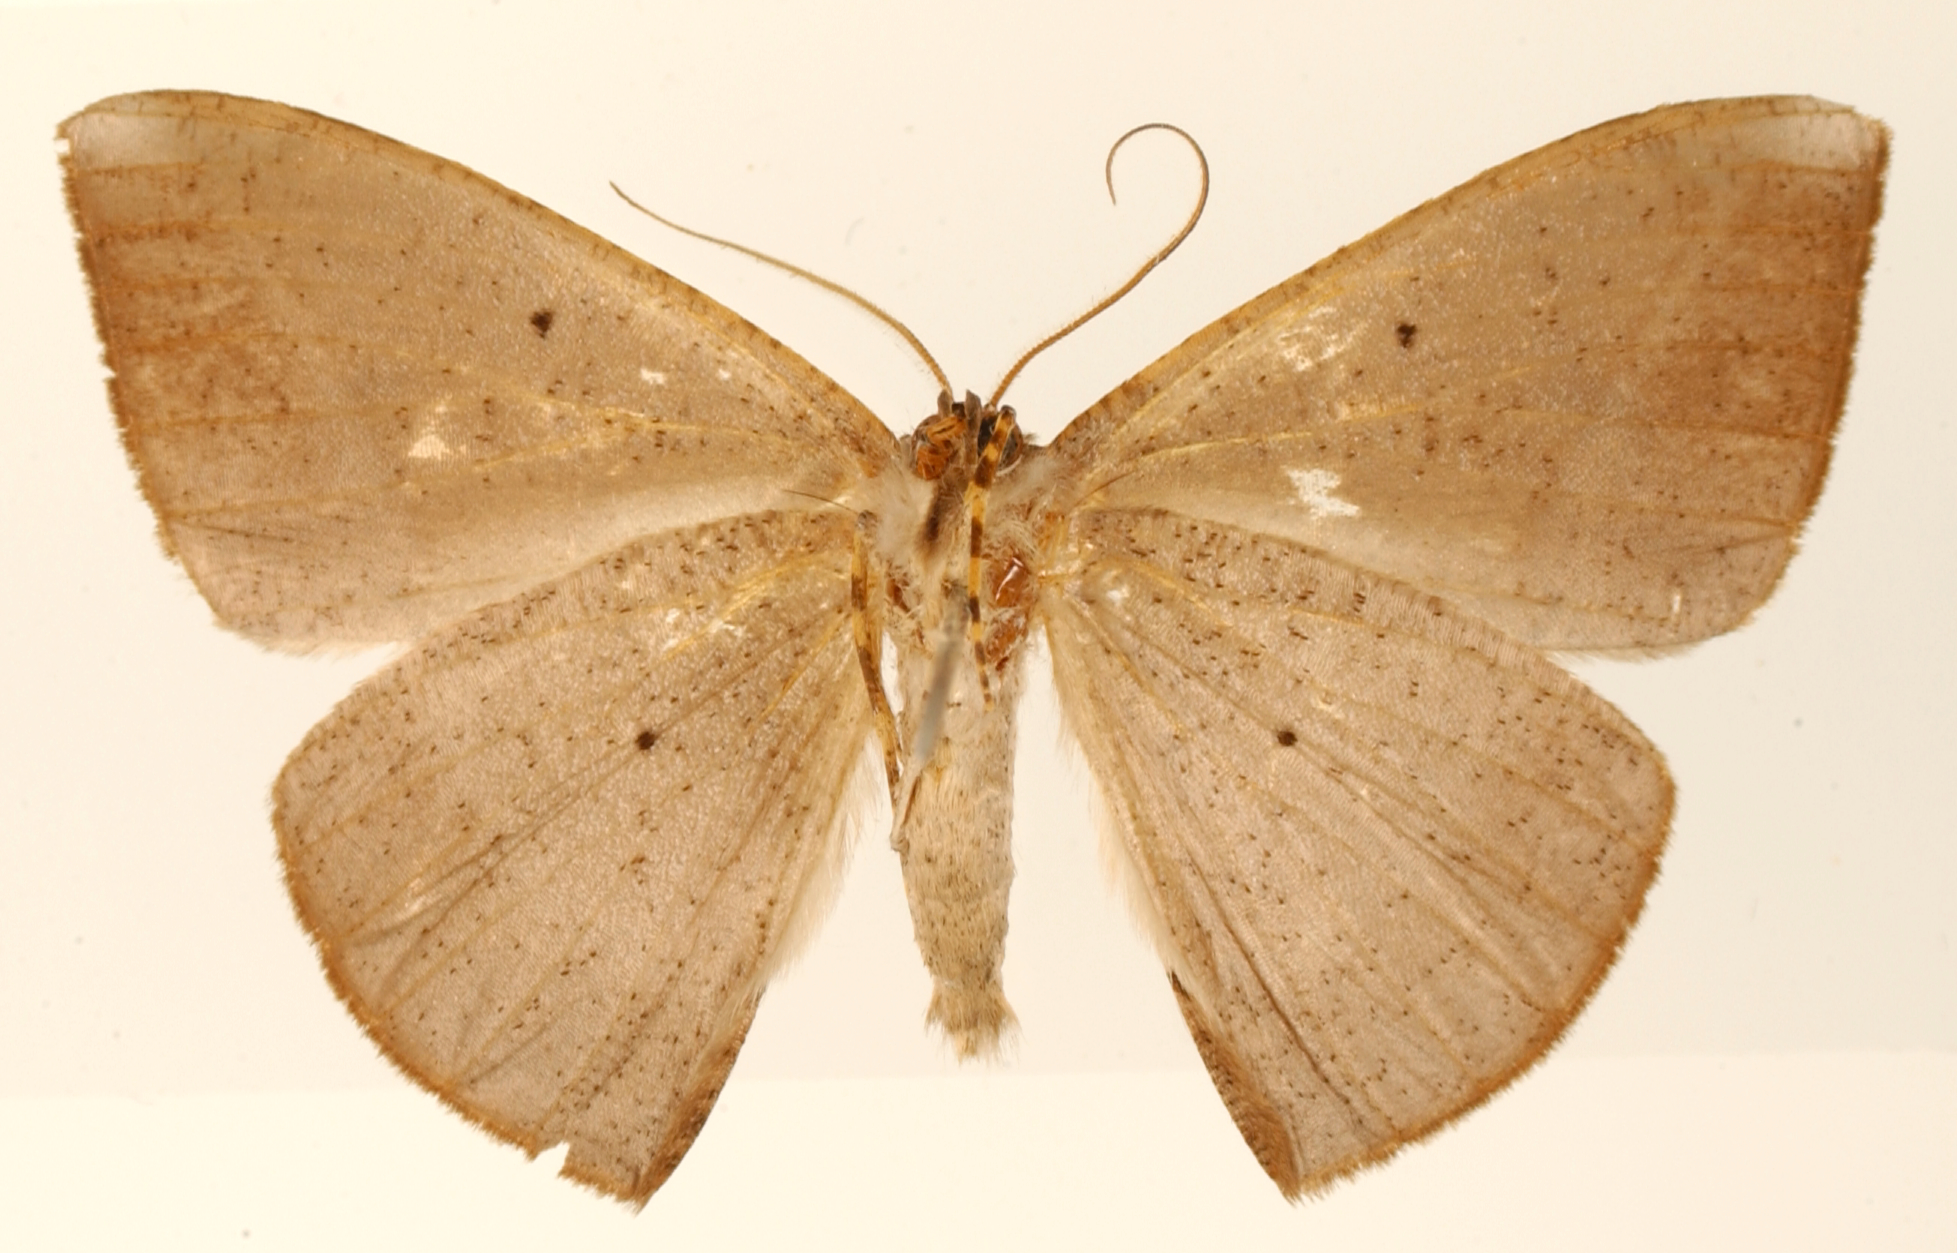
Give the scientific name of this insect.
Microgonia sixola
